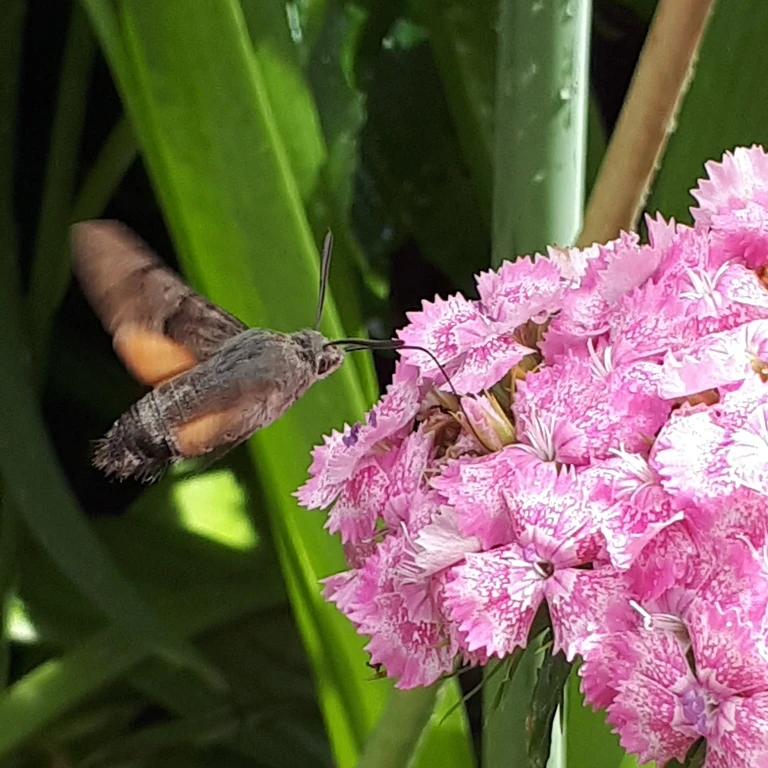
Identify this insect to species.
Macroglossum stellatarum
